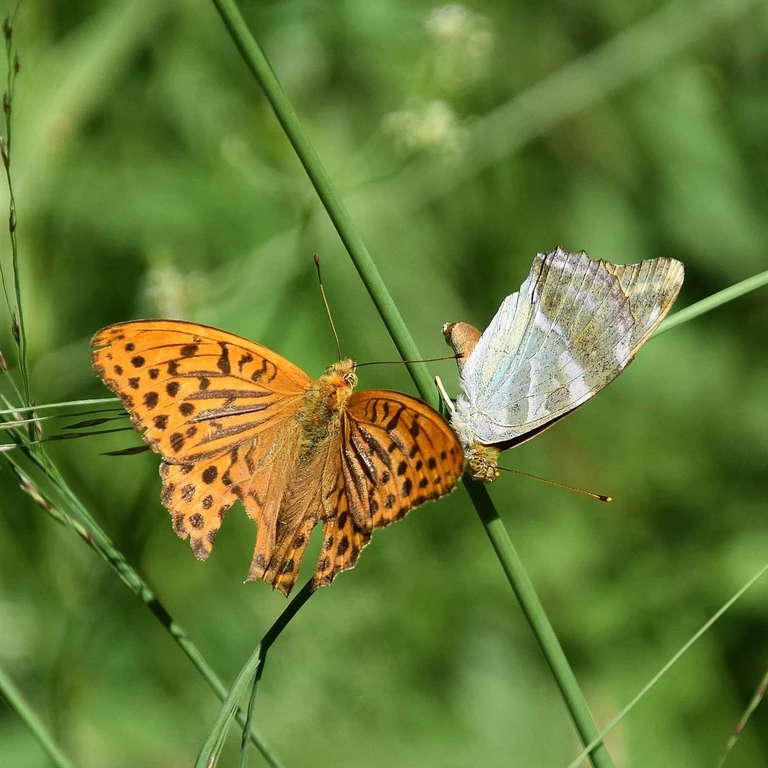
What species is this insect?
Argynnis paphia
